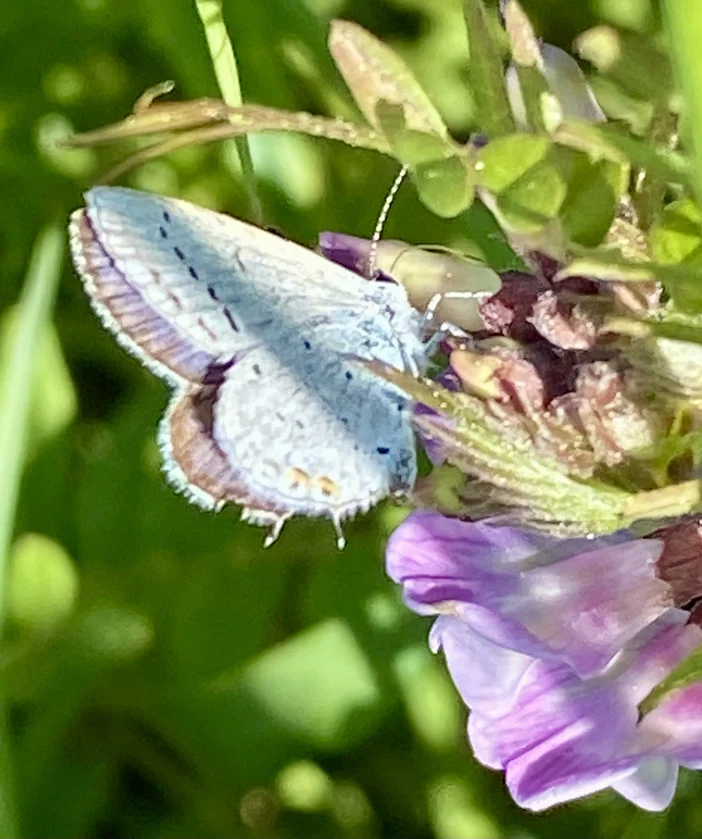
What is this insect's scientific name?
Cupido argiades (also Elkalyce argiades)
